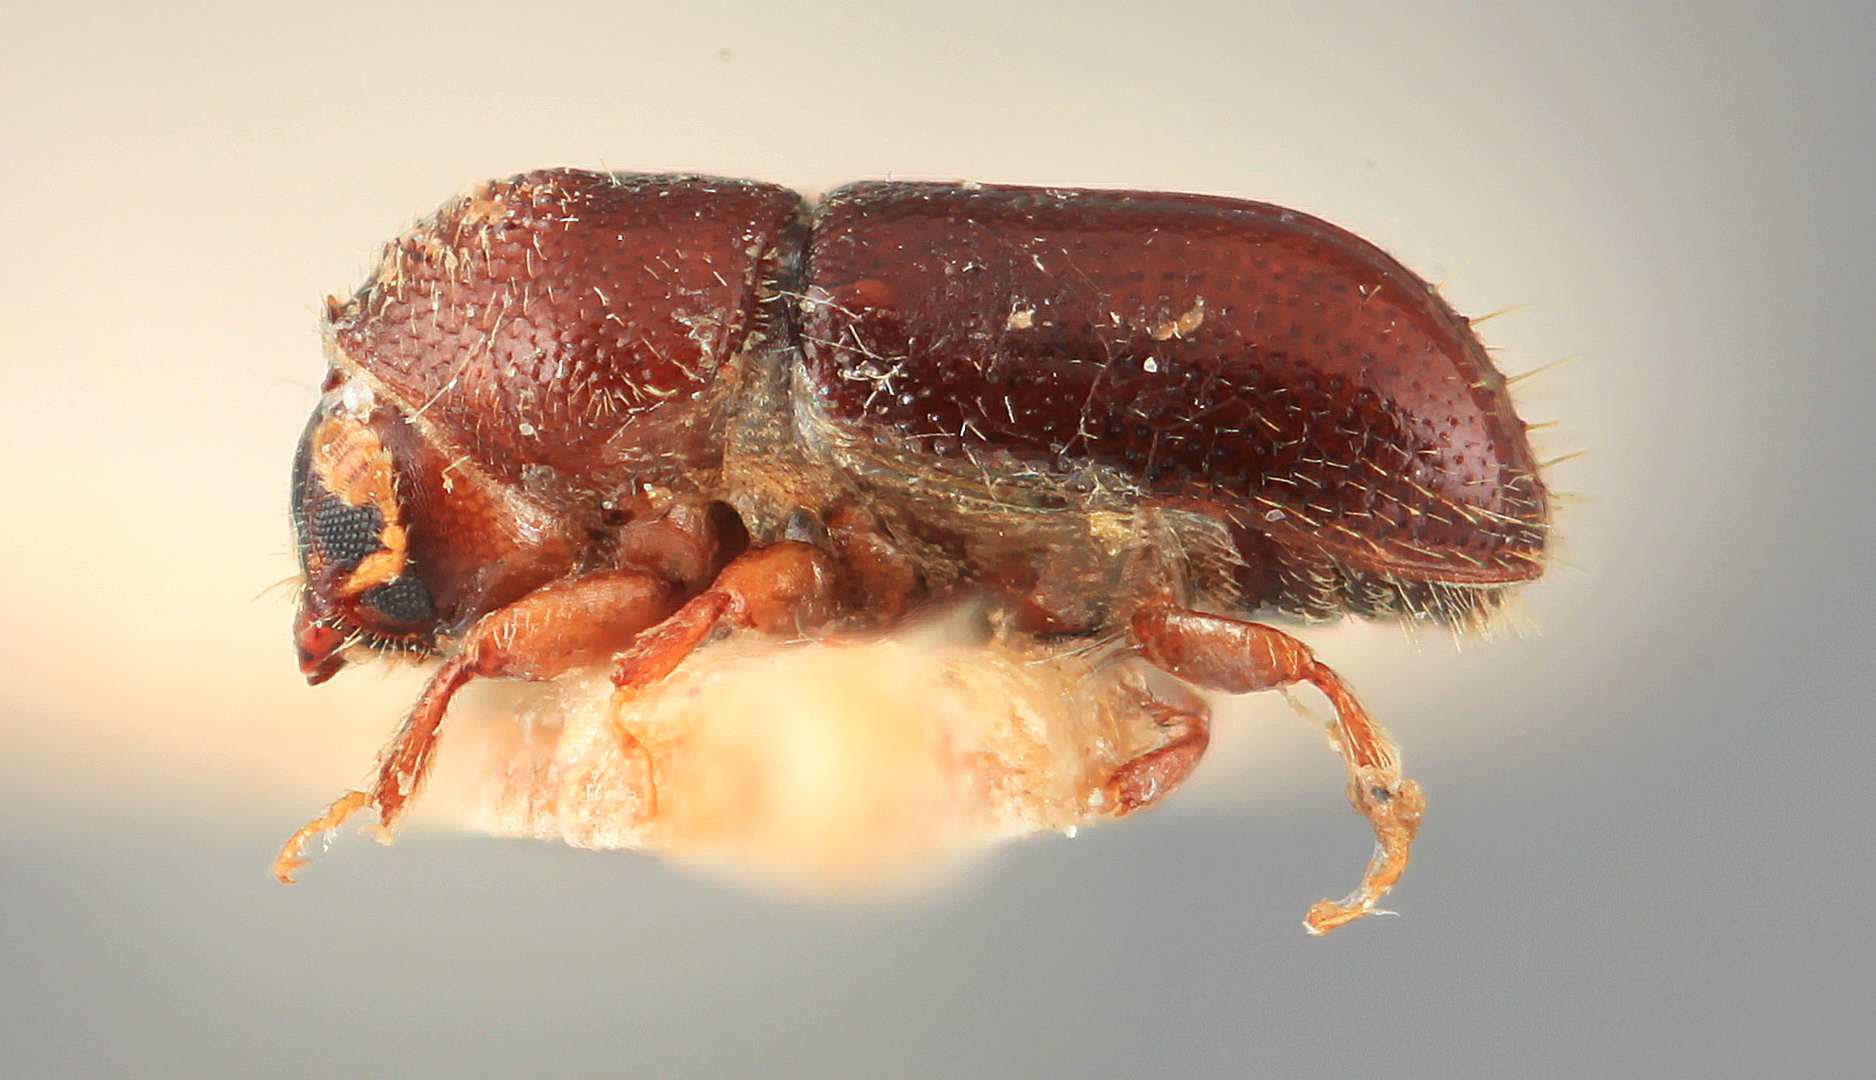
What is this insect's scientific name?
Pityophthorus cedri
